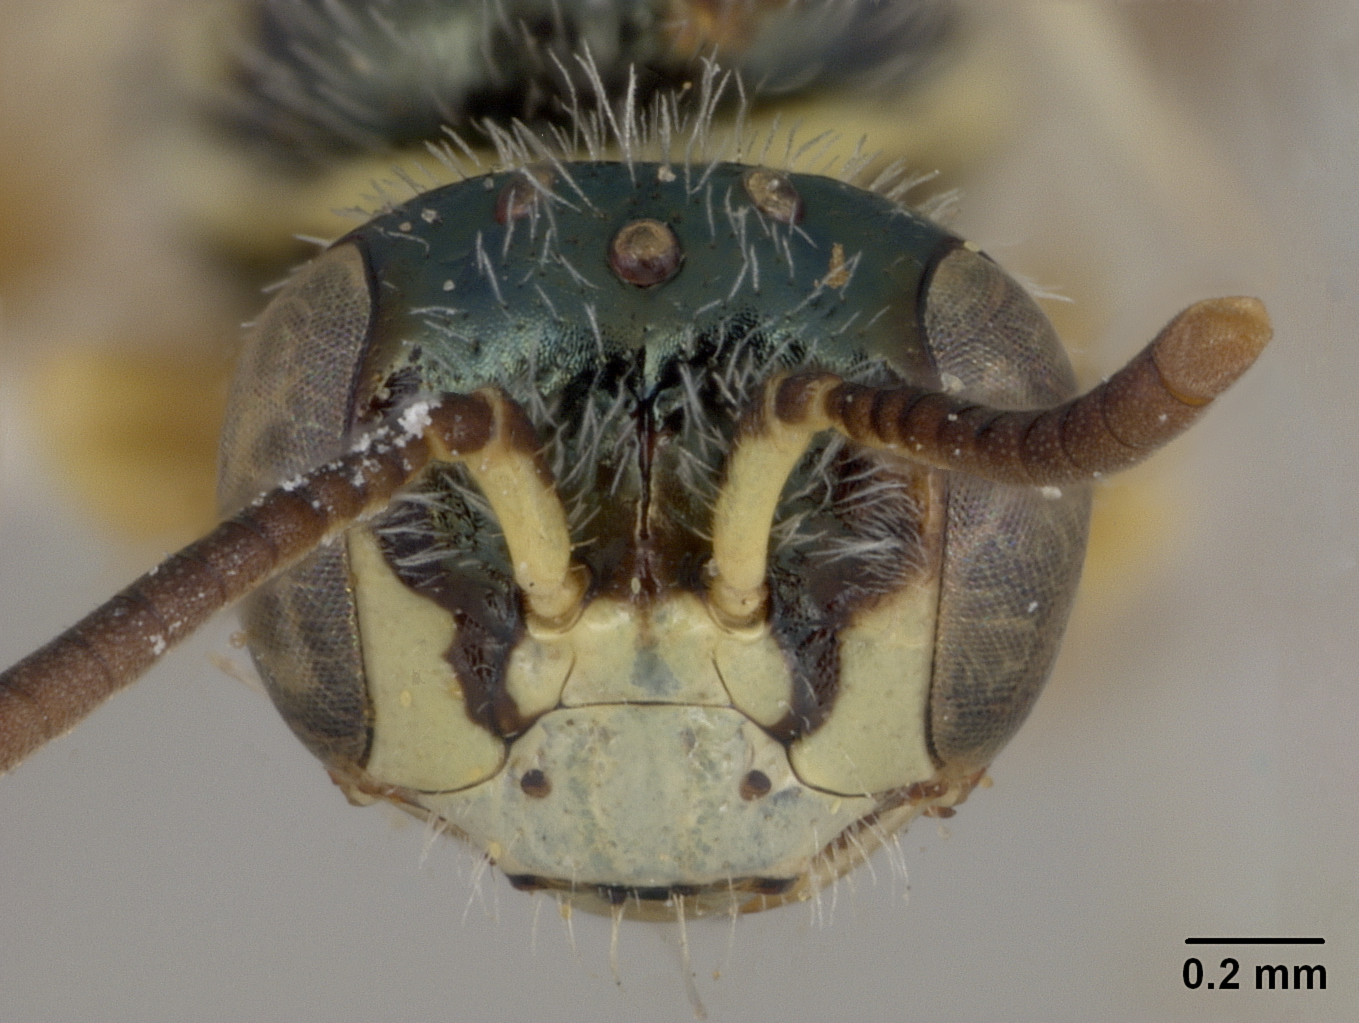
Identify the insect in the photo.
Perdita salicis
